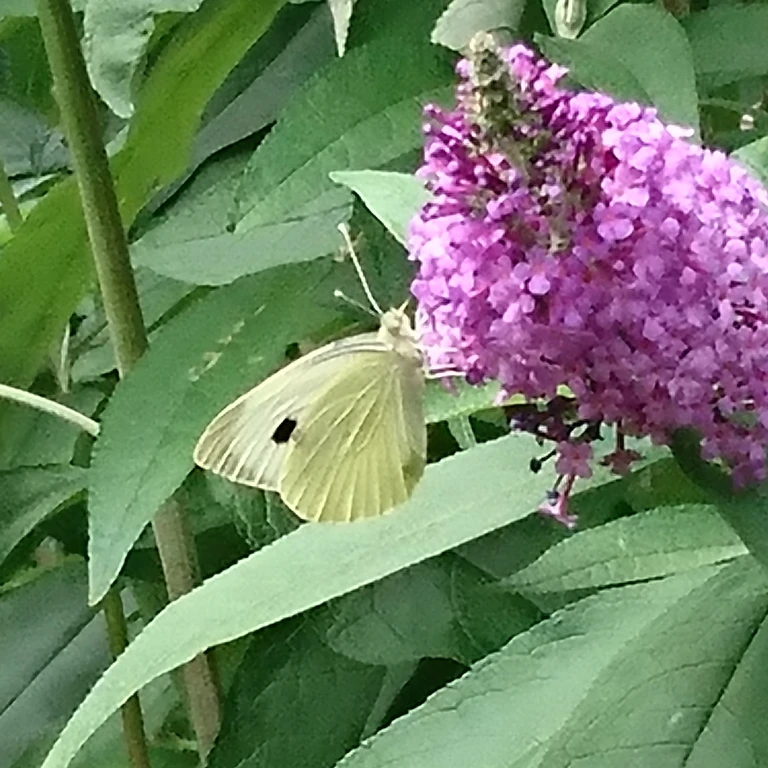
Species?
Pieris brassicae
